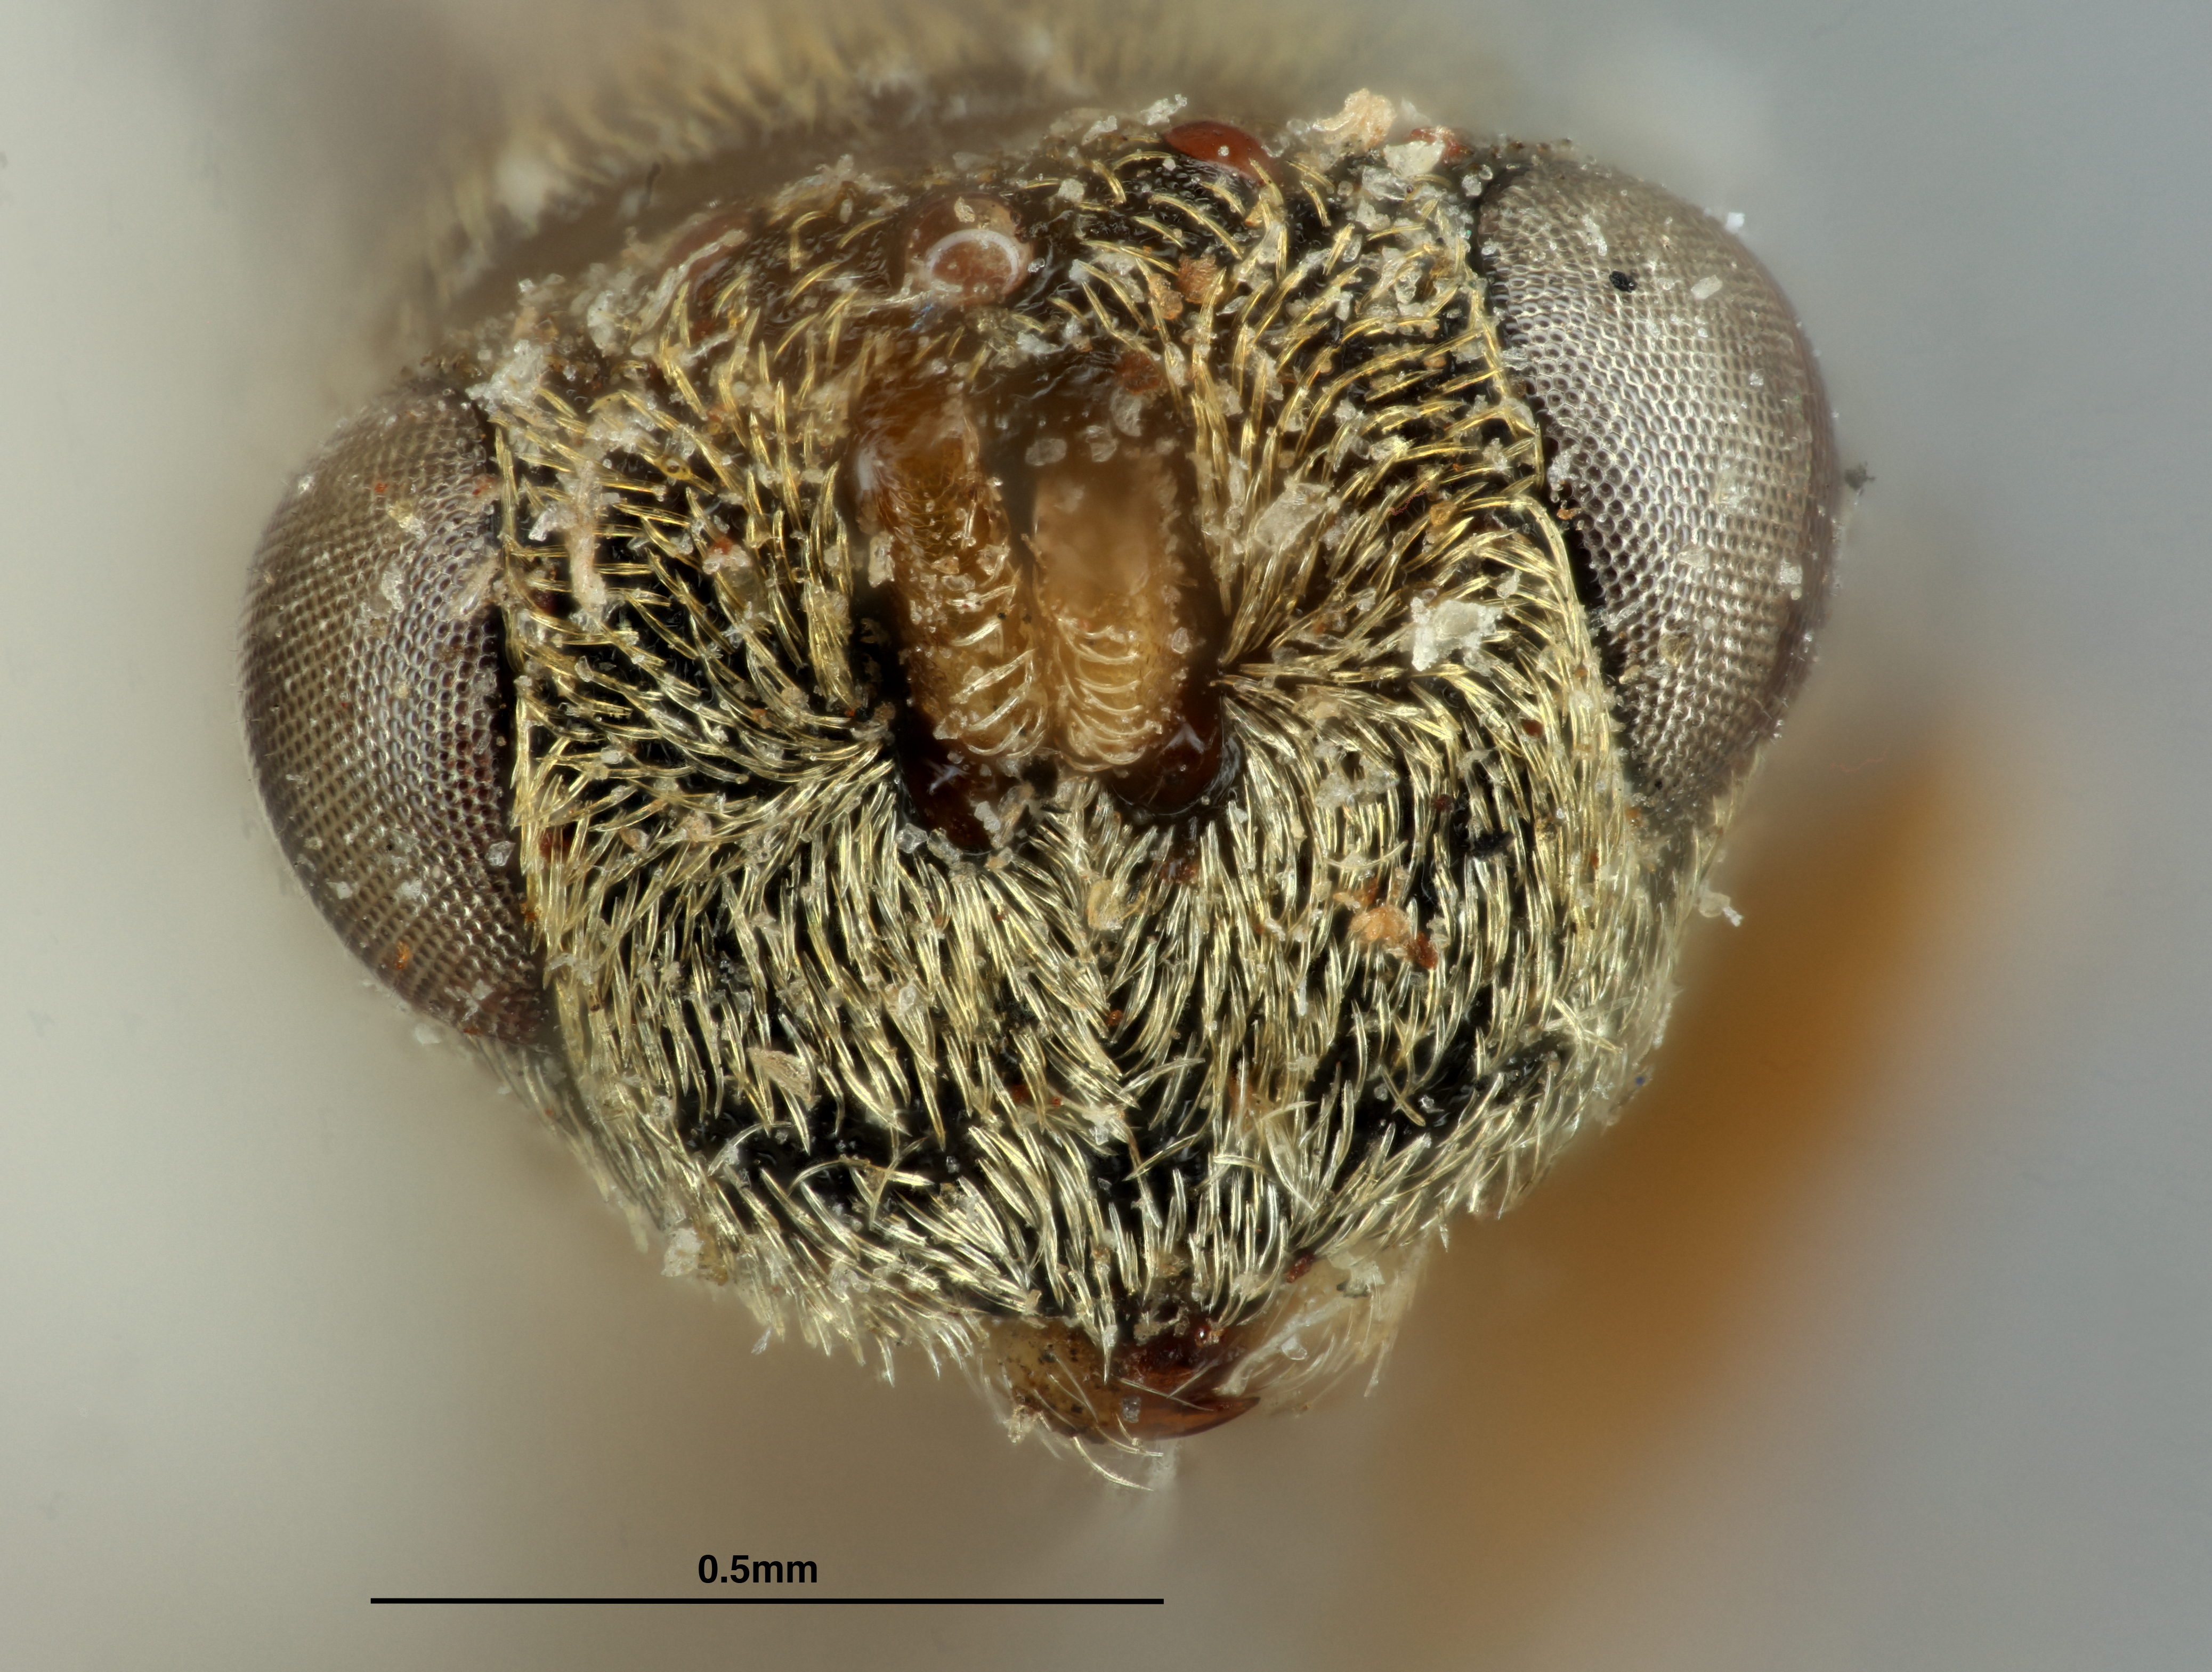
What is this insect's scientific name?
Eurytoma eucalypti
